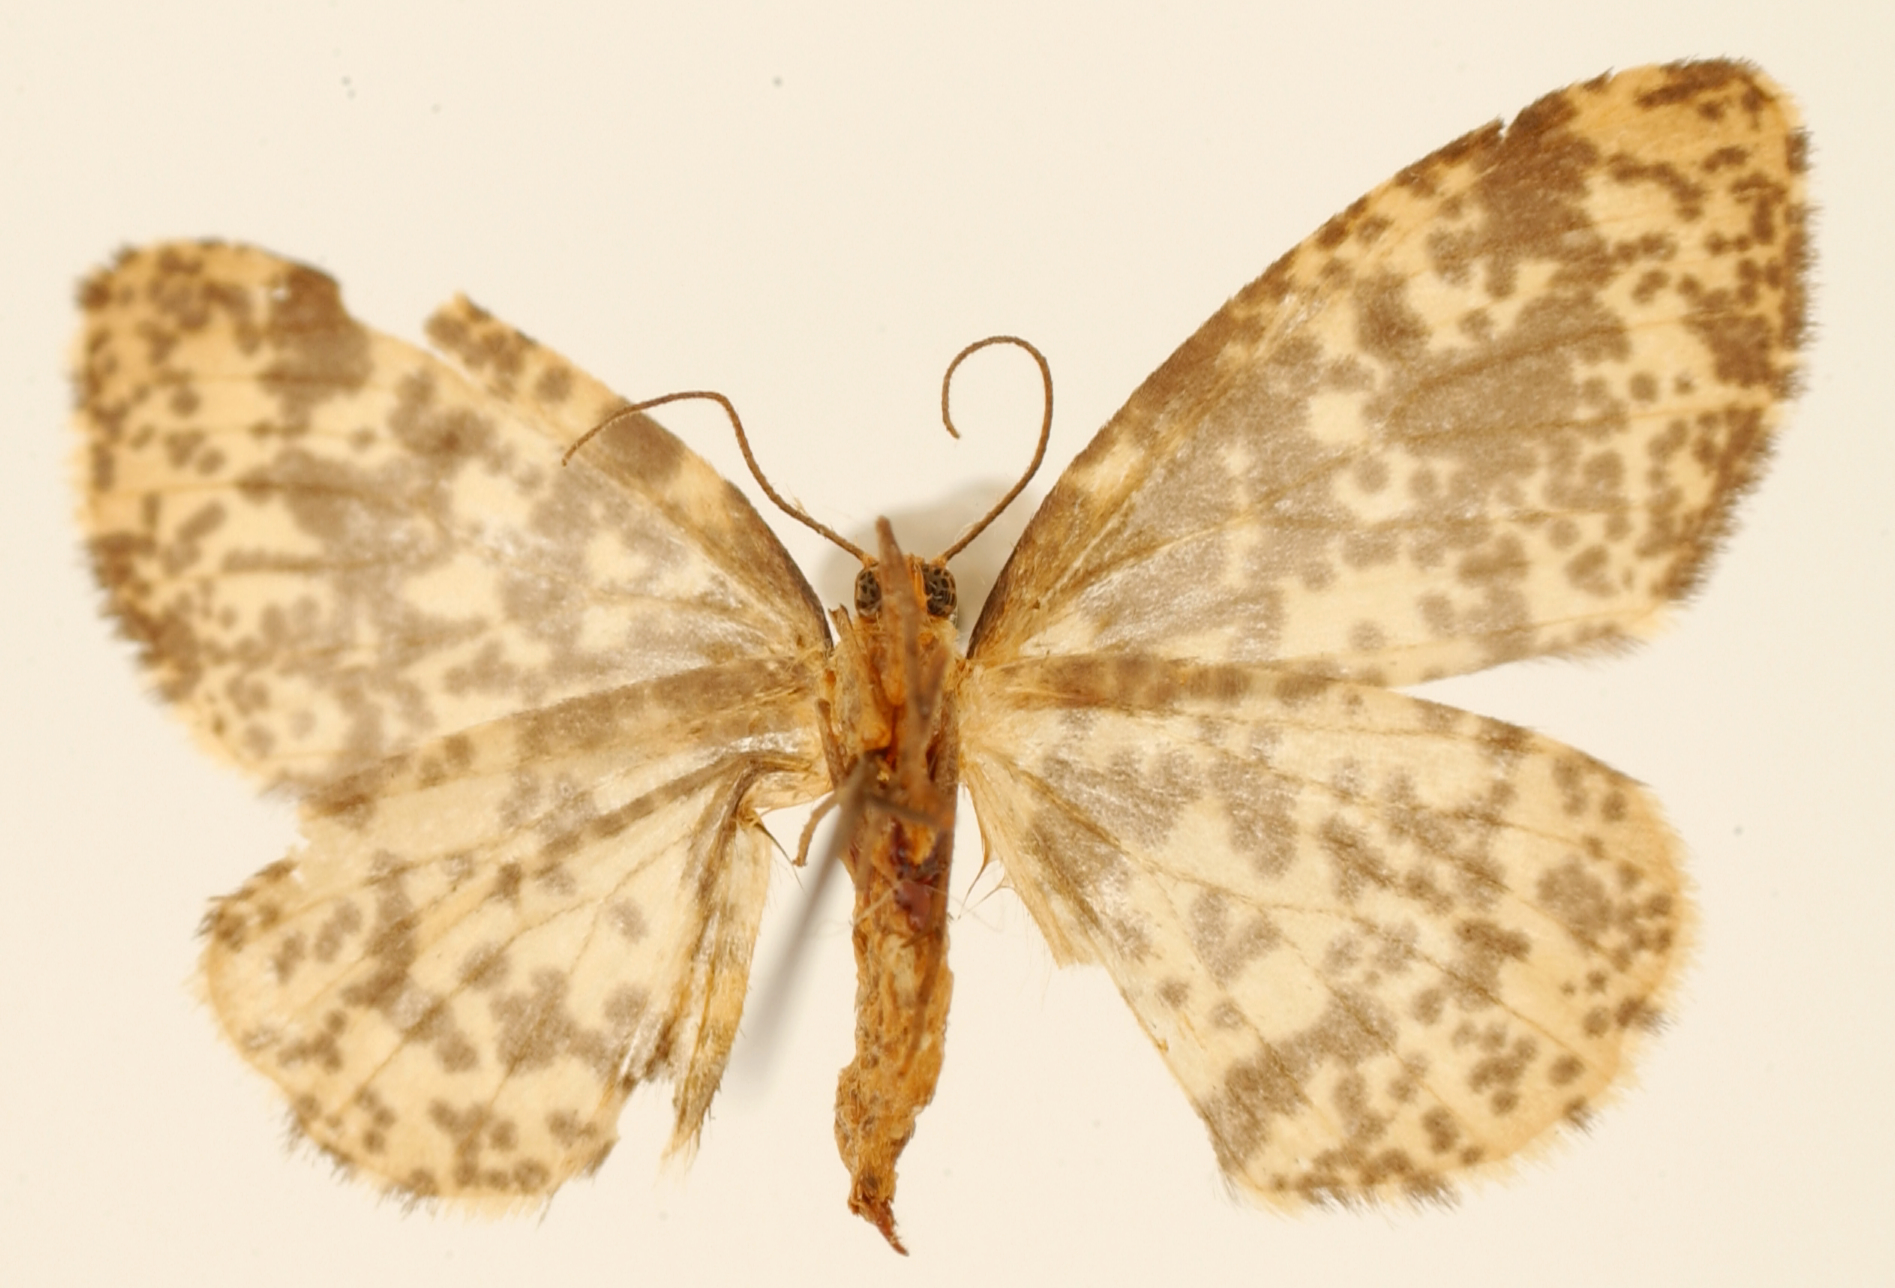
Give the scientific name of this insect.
Nipteria xanthosoma
